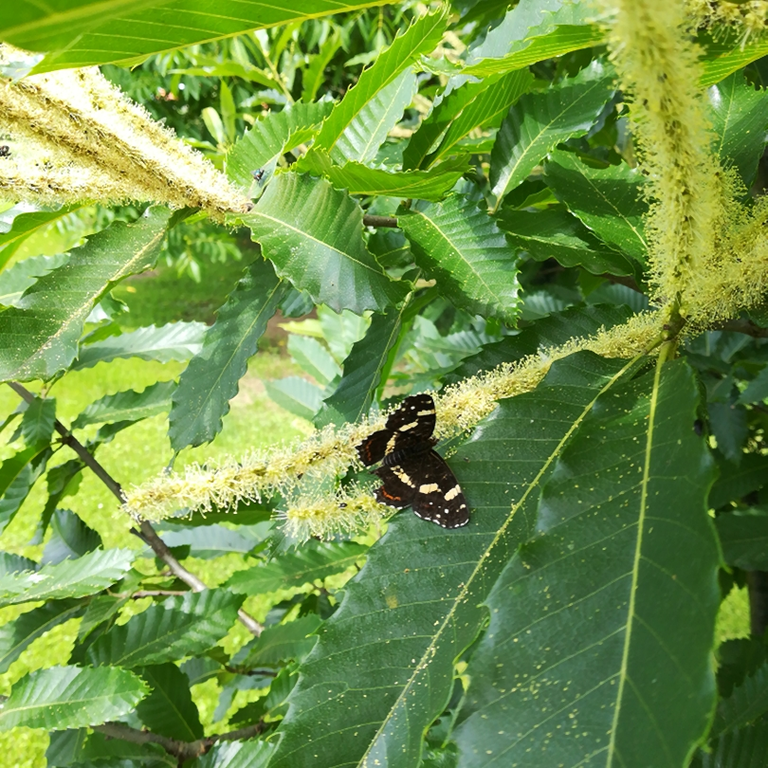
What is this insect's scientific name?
Araschnia levana
